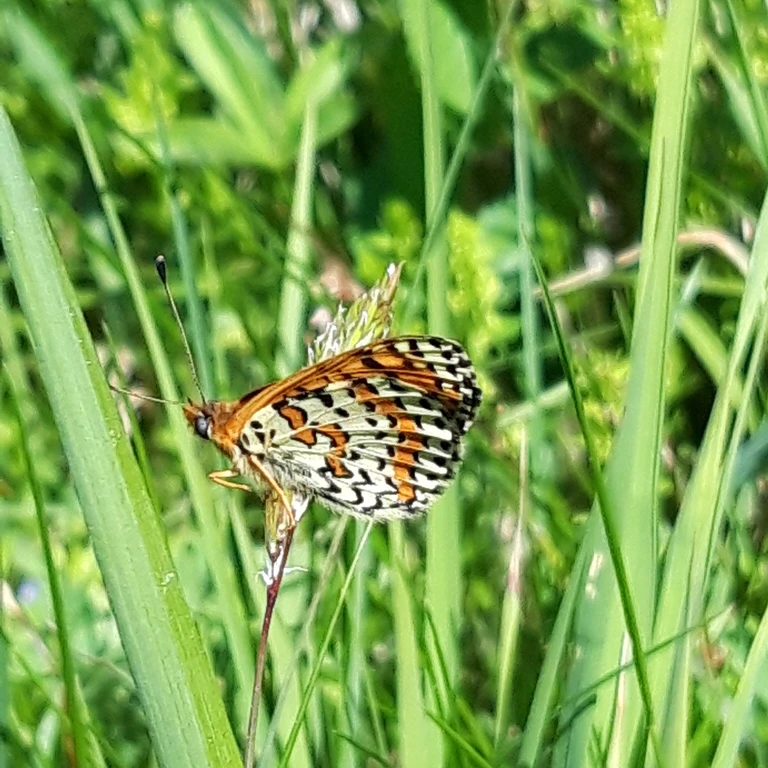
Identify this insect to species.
Melitaea didyma
